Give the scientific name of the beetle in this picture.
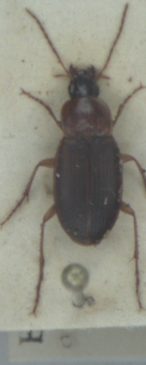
Calathus cinctus
